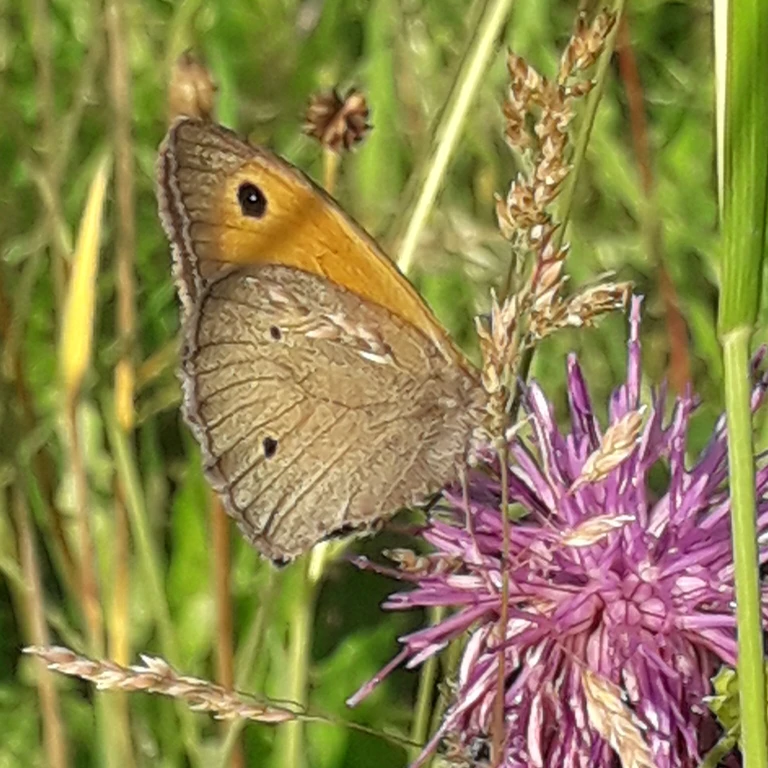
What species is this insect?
Maniola jurtina
